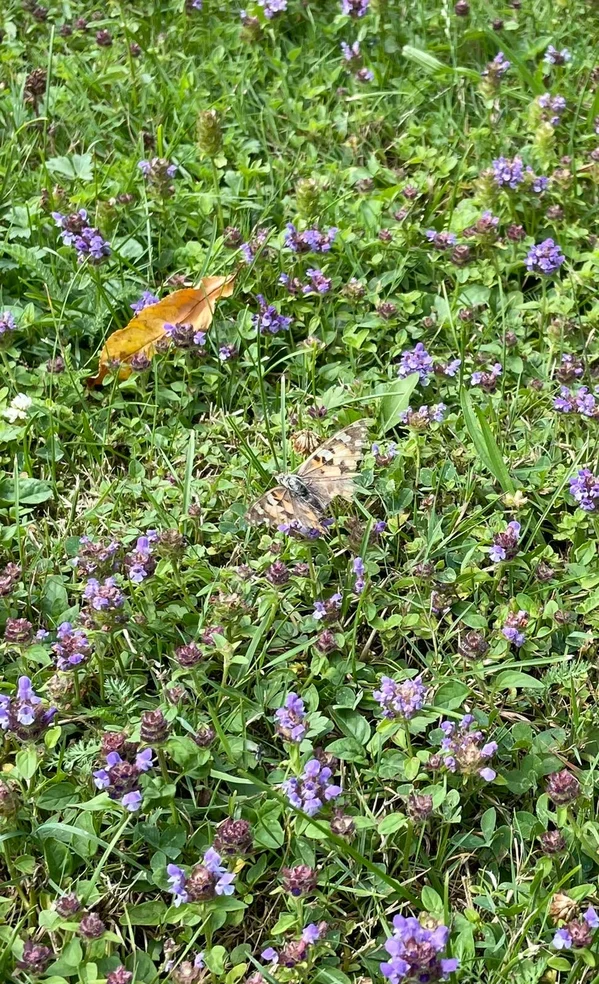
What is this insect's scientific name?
Vanessa cardui
